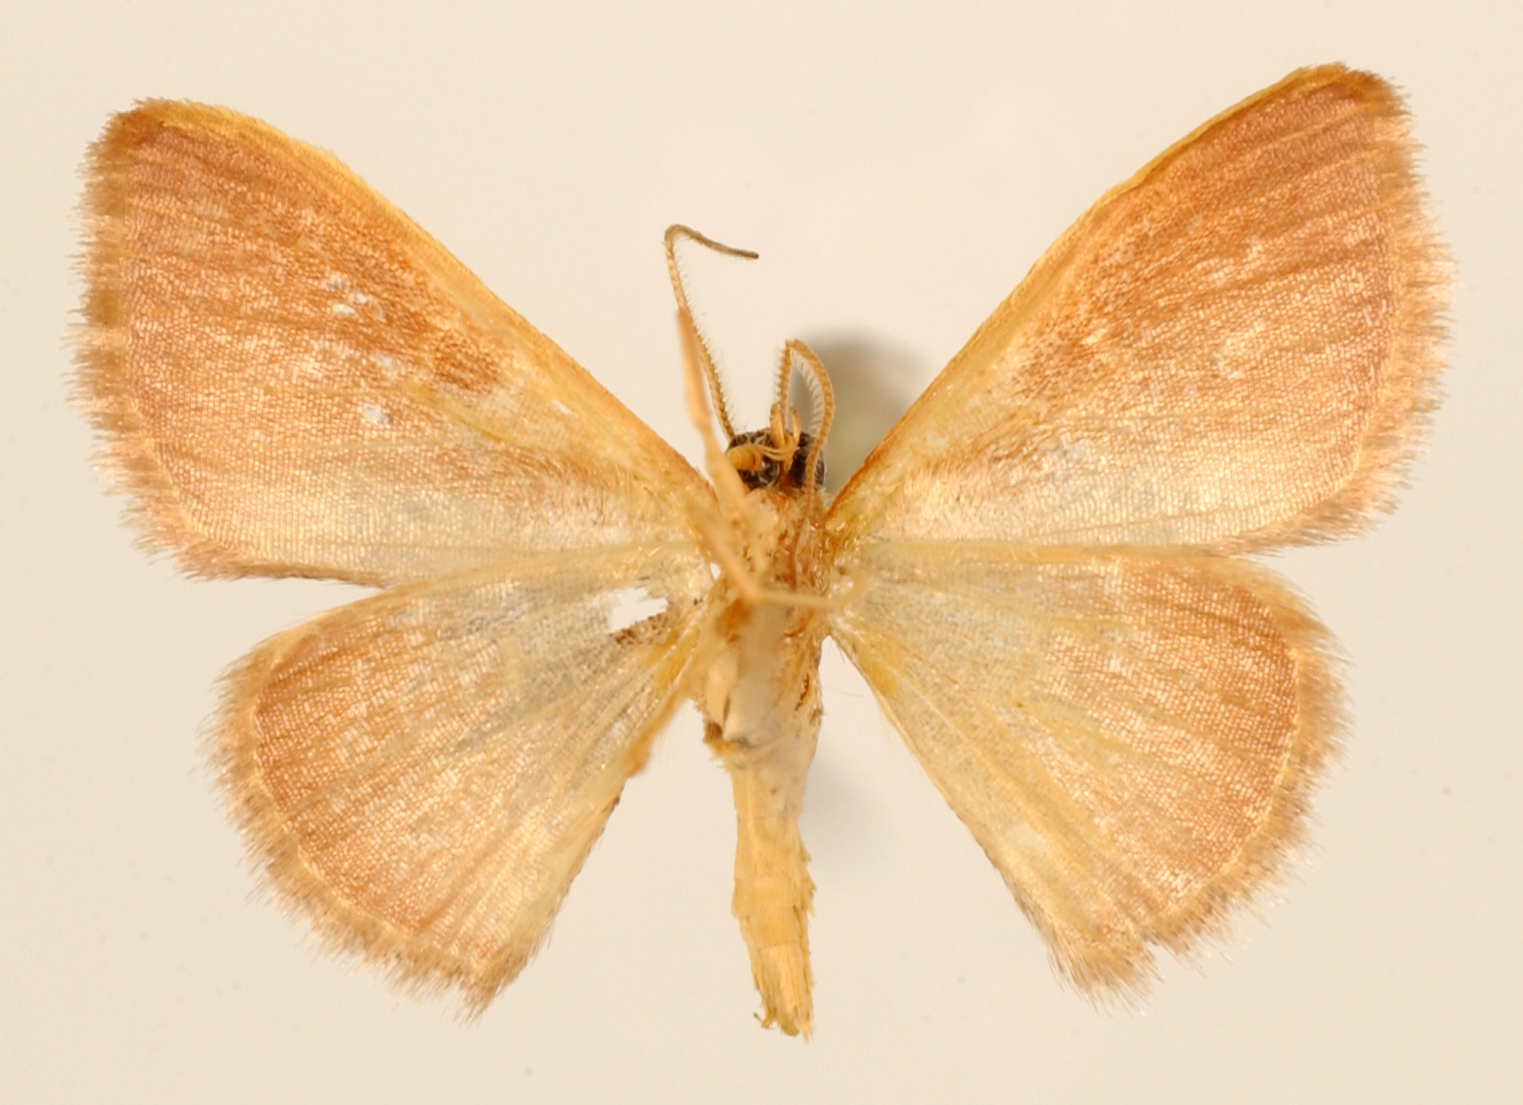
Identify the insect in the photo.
Calyptocome variabilis
